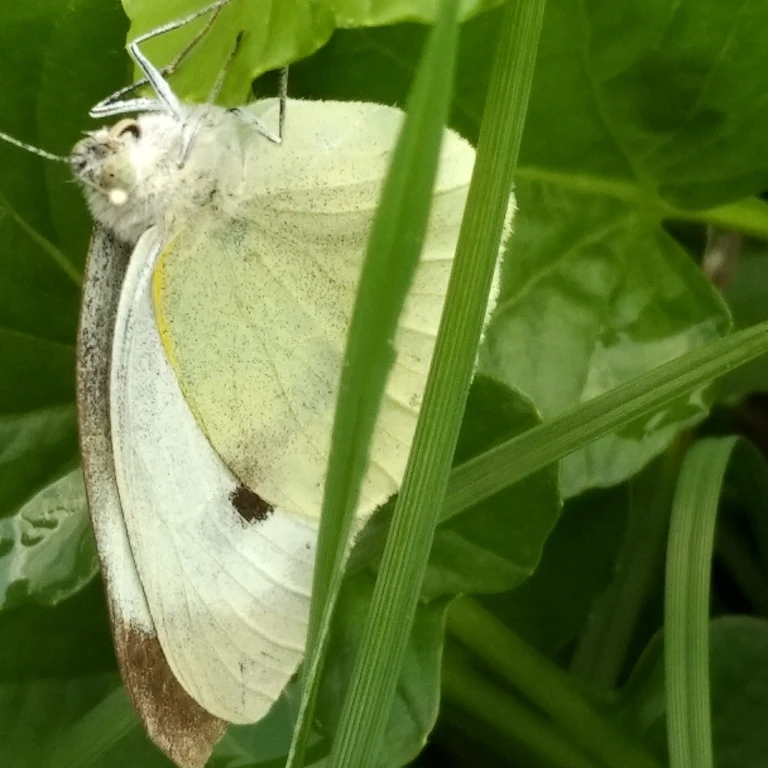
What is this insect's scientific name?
Pieris brassicae
